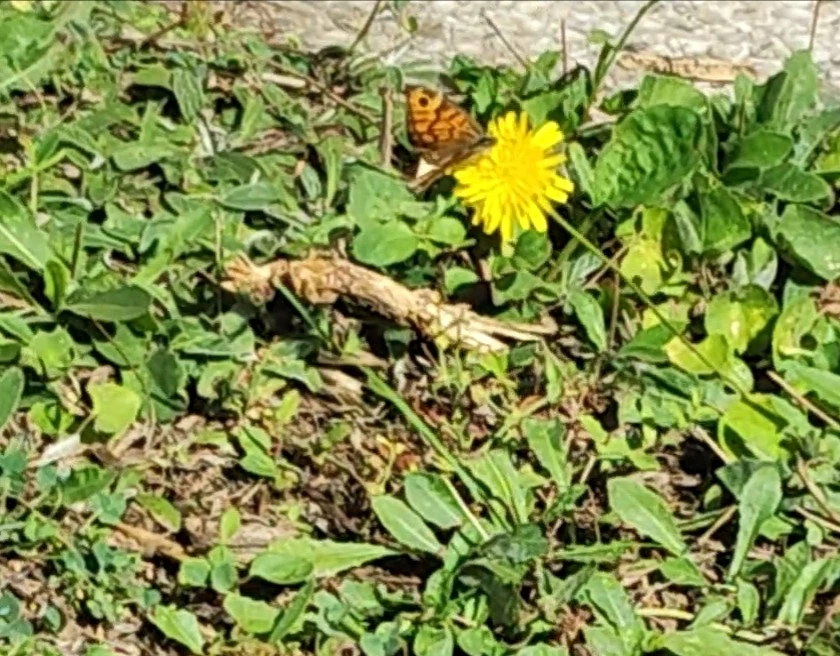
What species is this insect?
Lasiommata megera (also Pararge megera)
